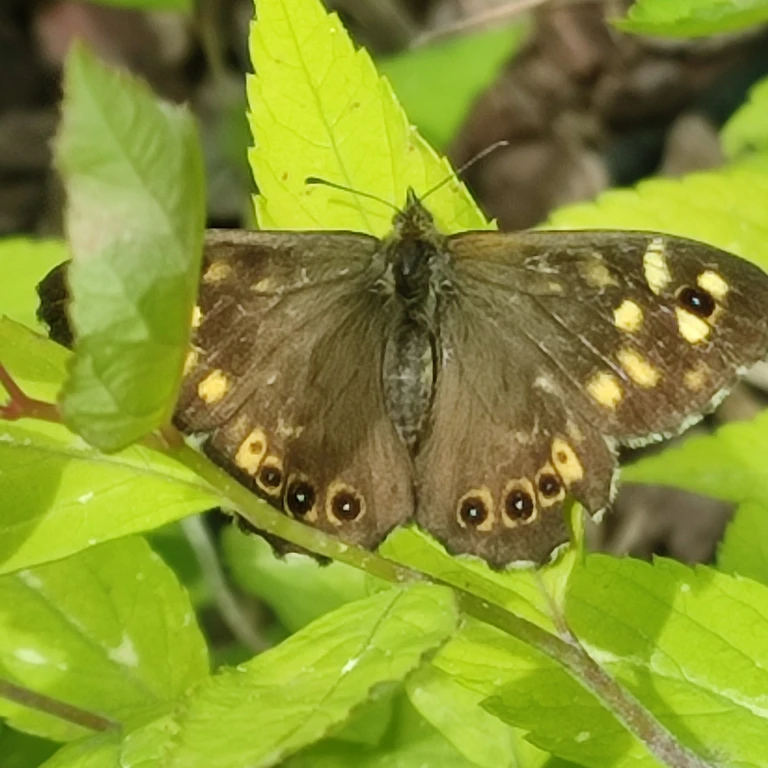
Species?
Pararge aegeria
